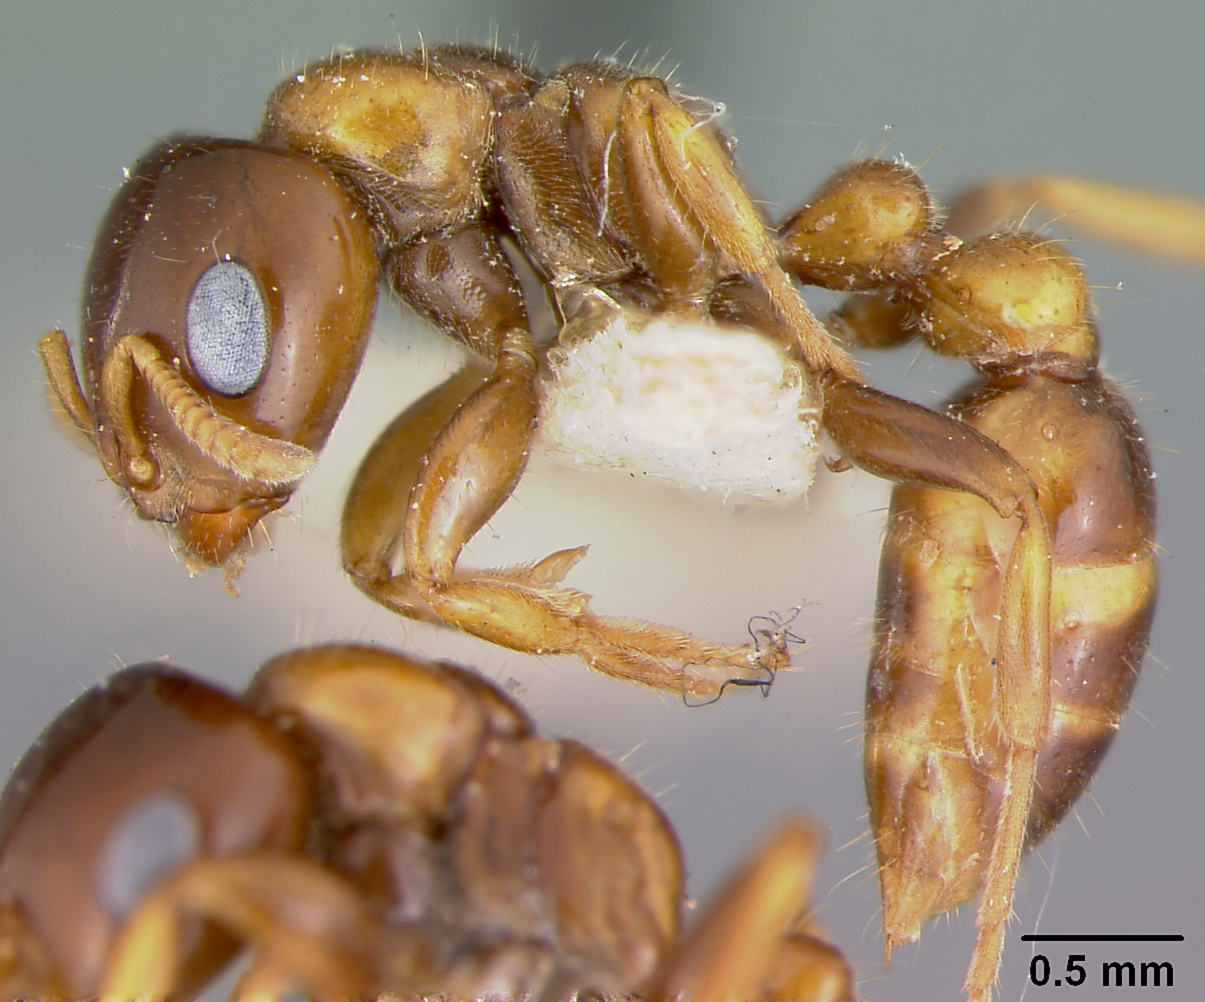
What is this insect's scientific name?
Pseudomyrma maligna
